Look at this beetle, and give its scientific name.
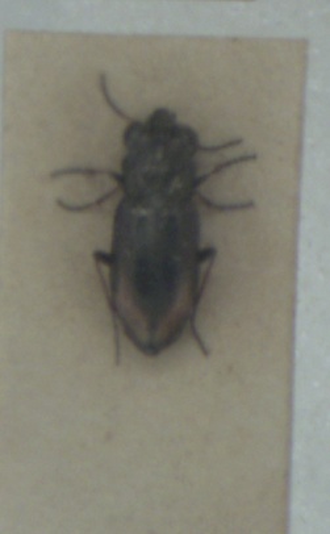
Notiophilus biguttatus
